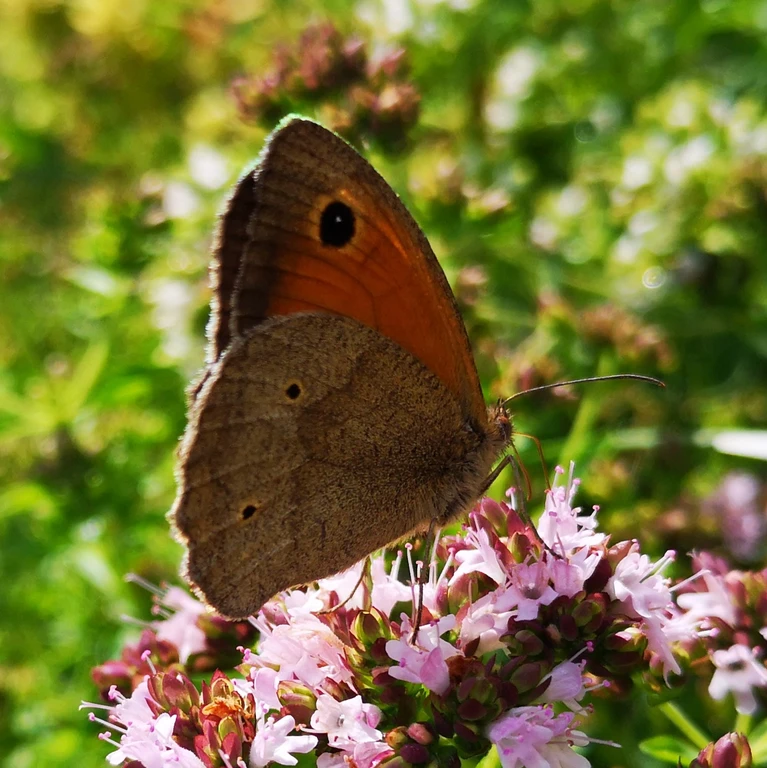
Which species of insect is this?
Maniola jurtina
